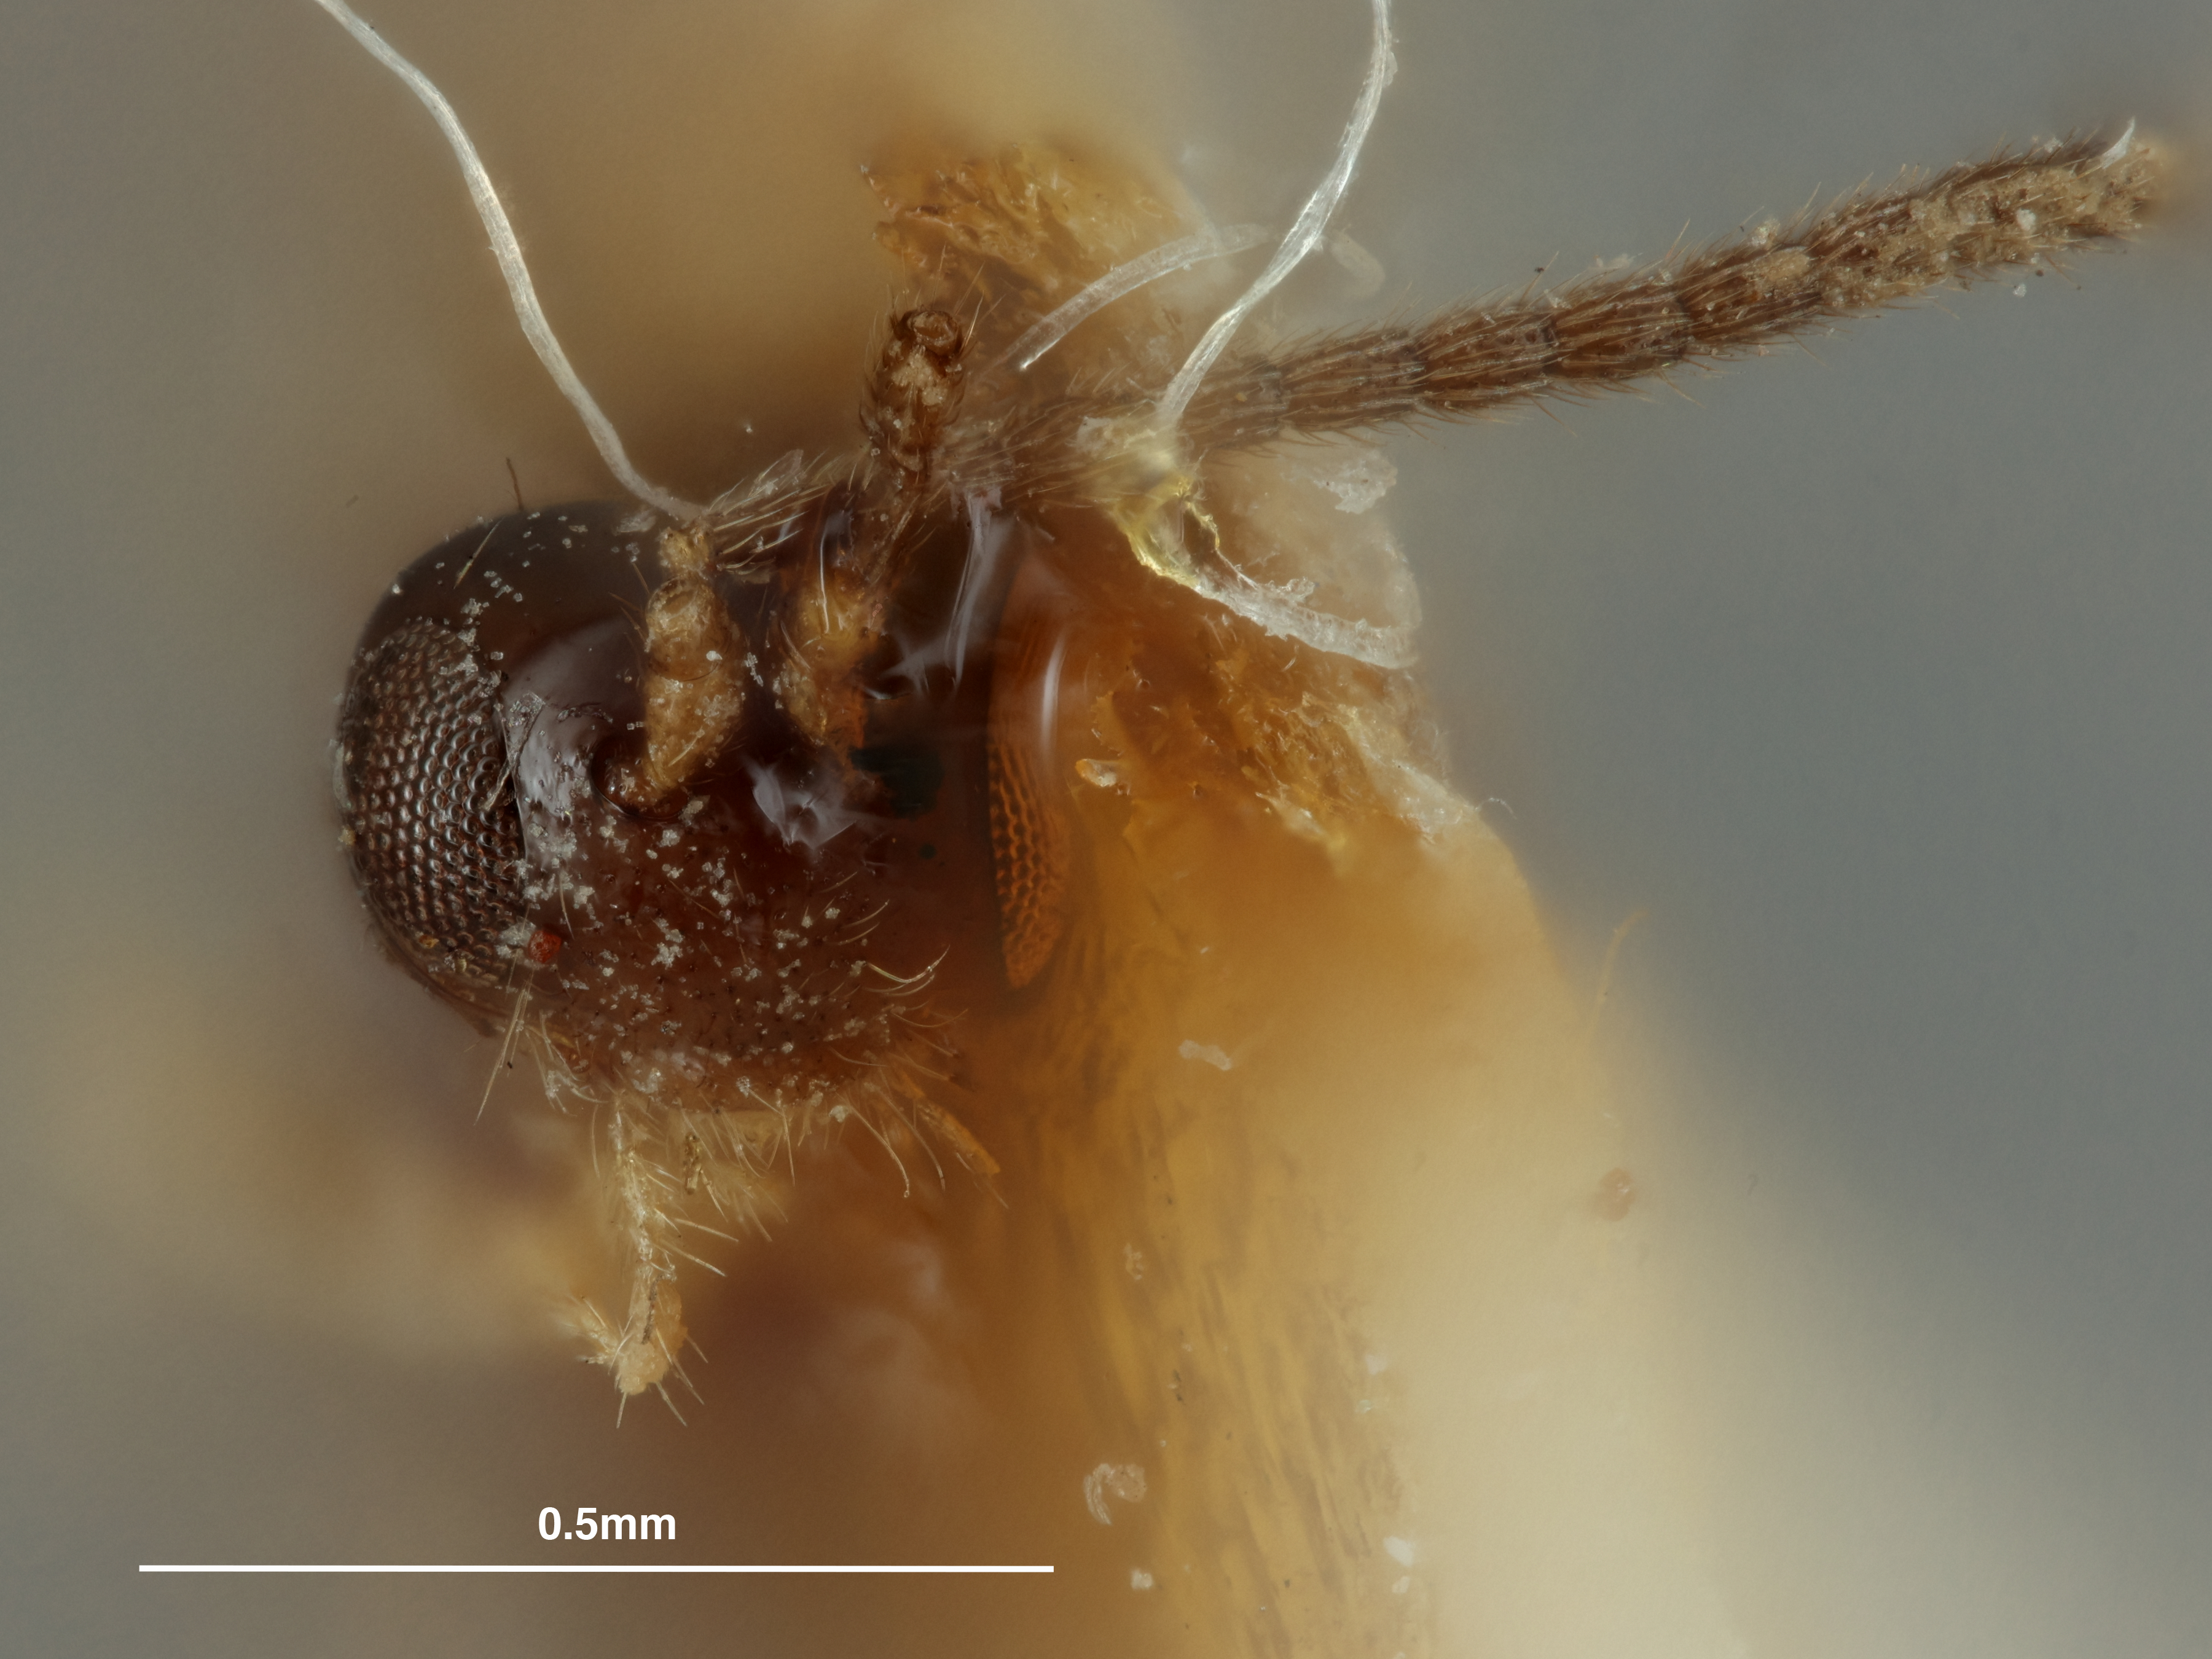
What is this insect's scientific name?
Aspilota disstriae
